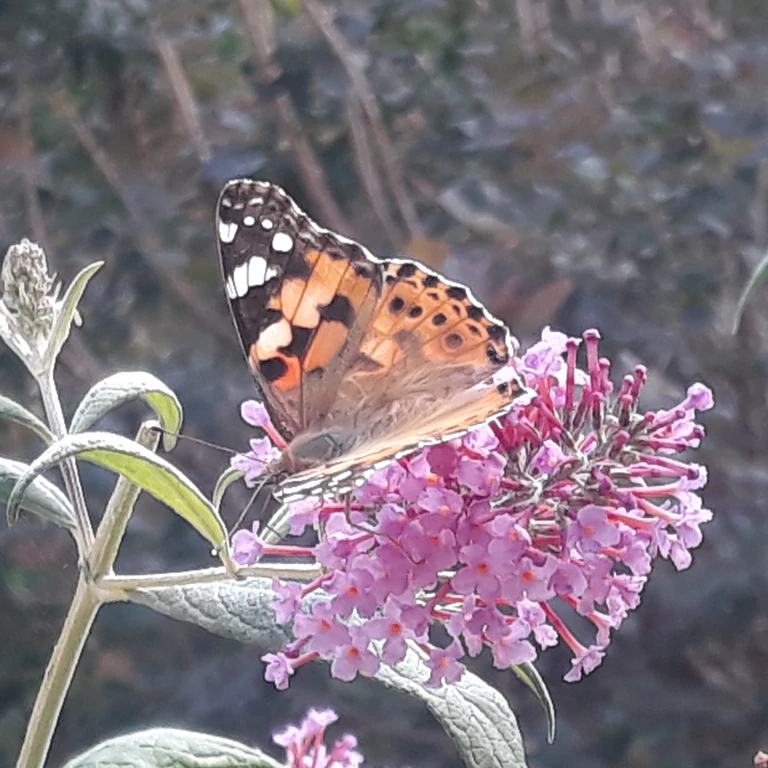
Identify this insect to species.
Vanessa cardui
